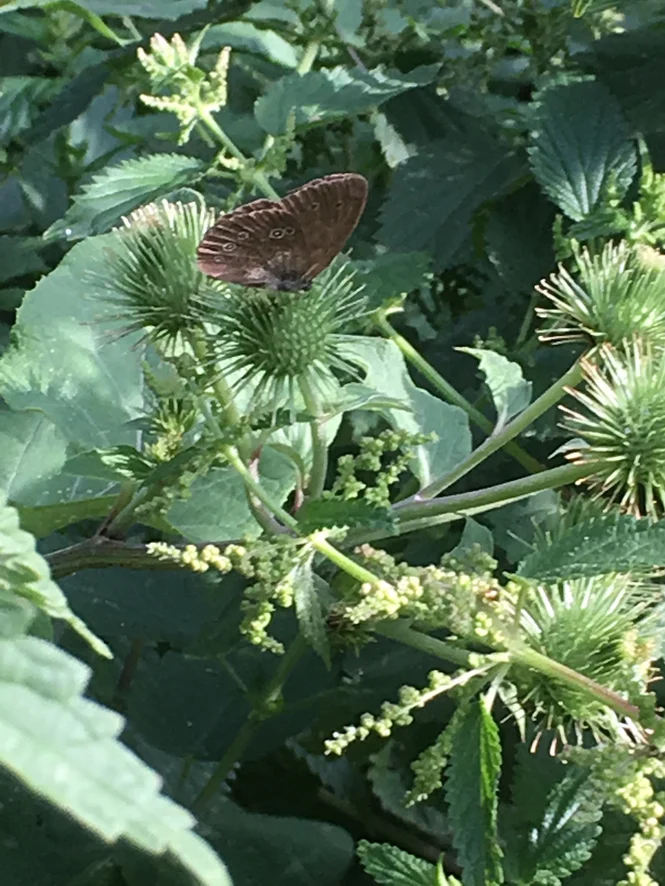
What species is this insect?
Aphantopus hyperantus
